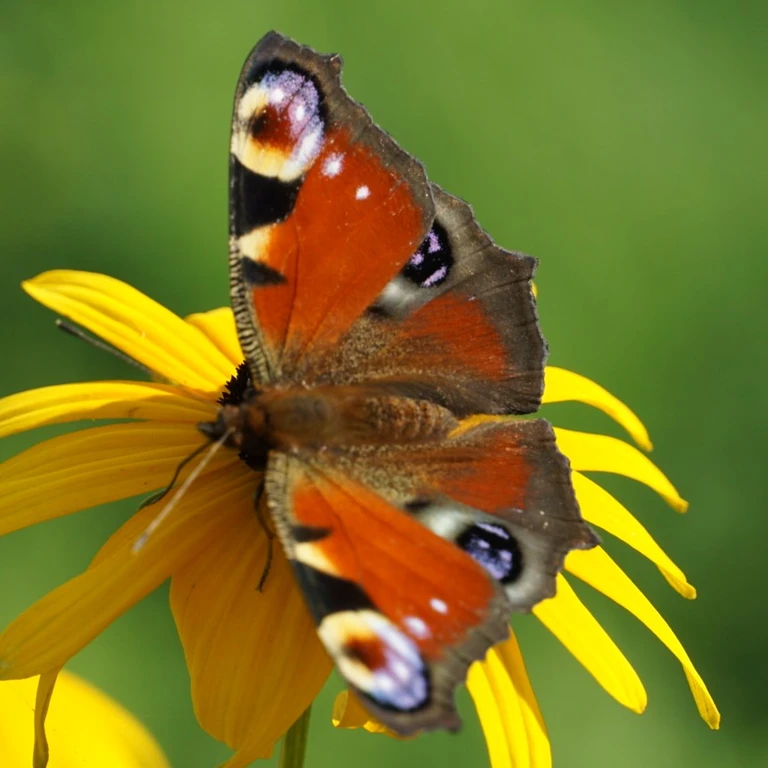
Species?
Aglais io
